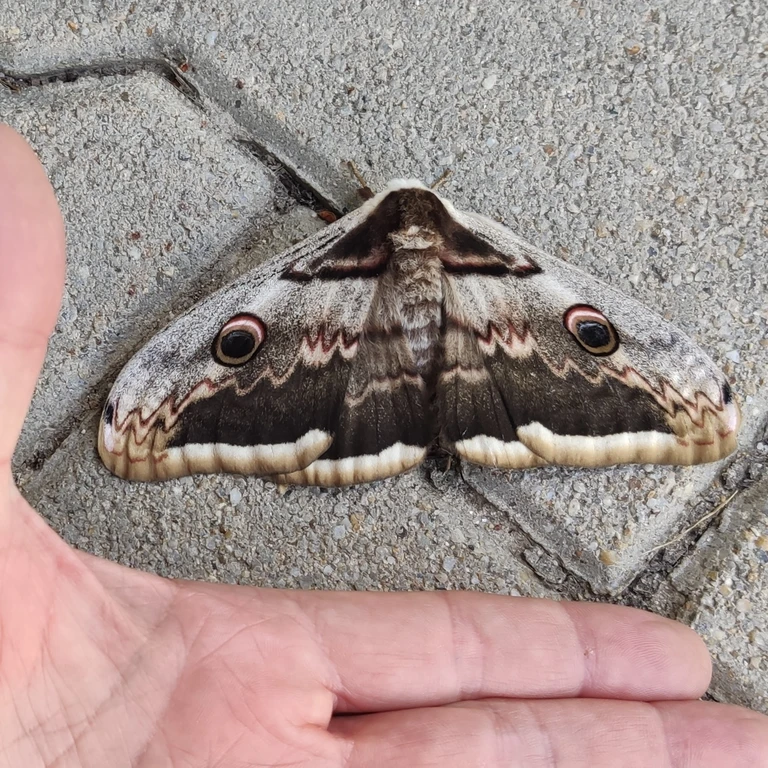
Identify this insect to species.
Saturnia pyri
